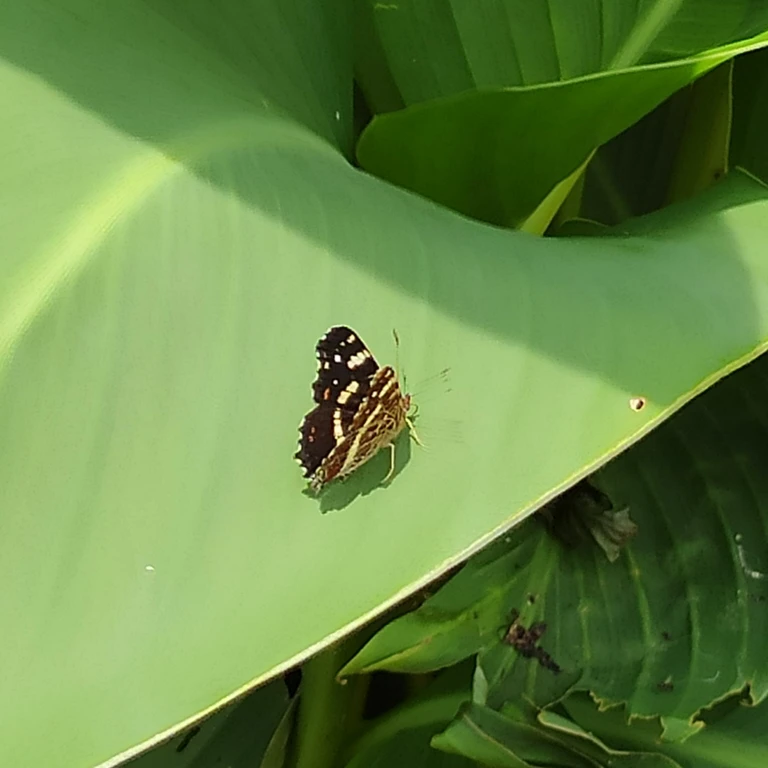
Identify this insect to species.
Araschnia levana
